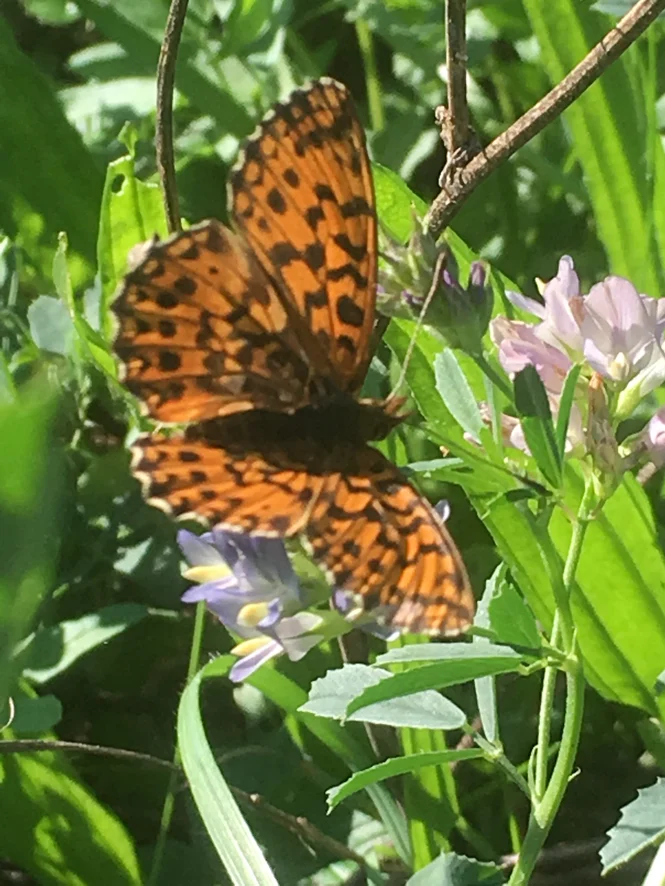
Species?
Boloria dia
